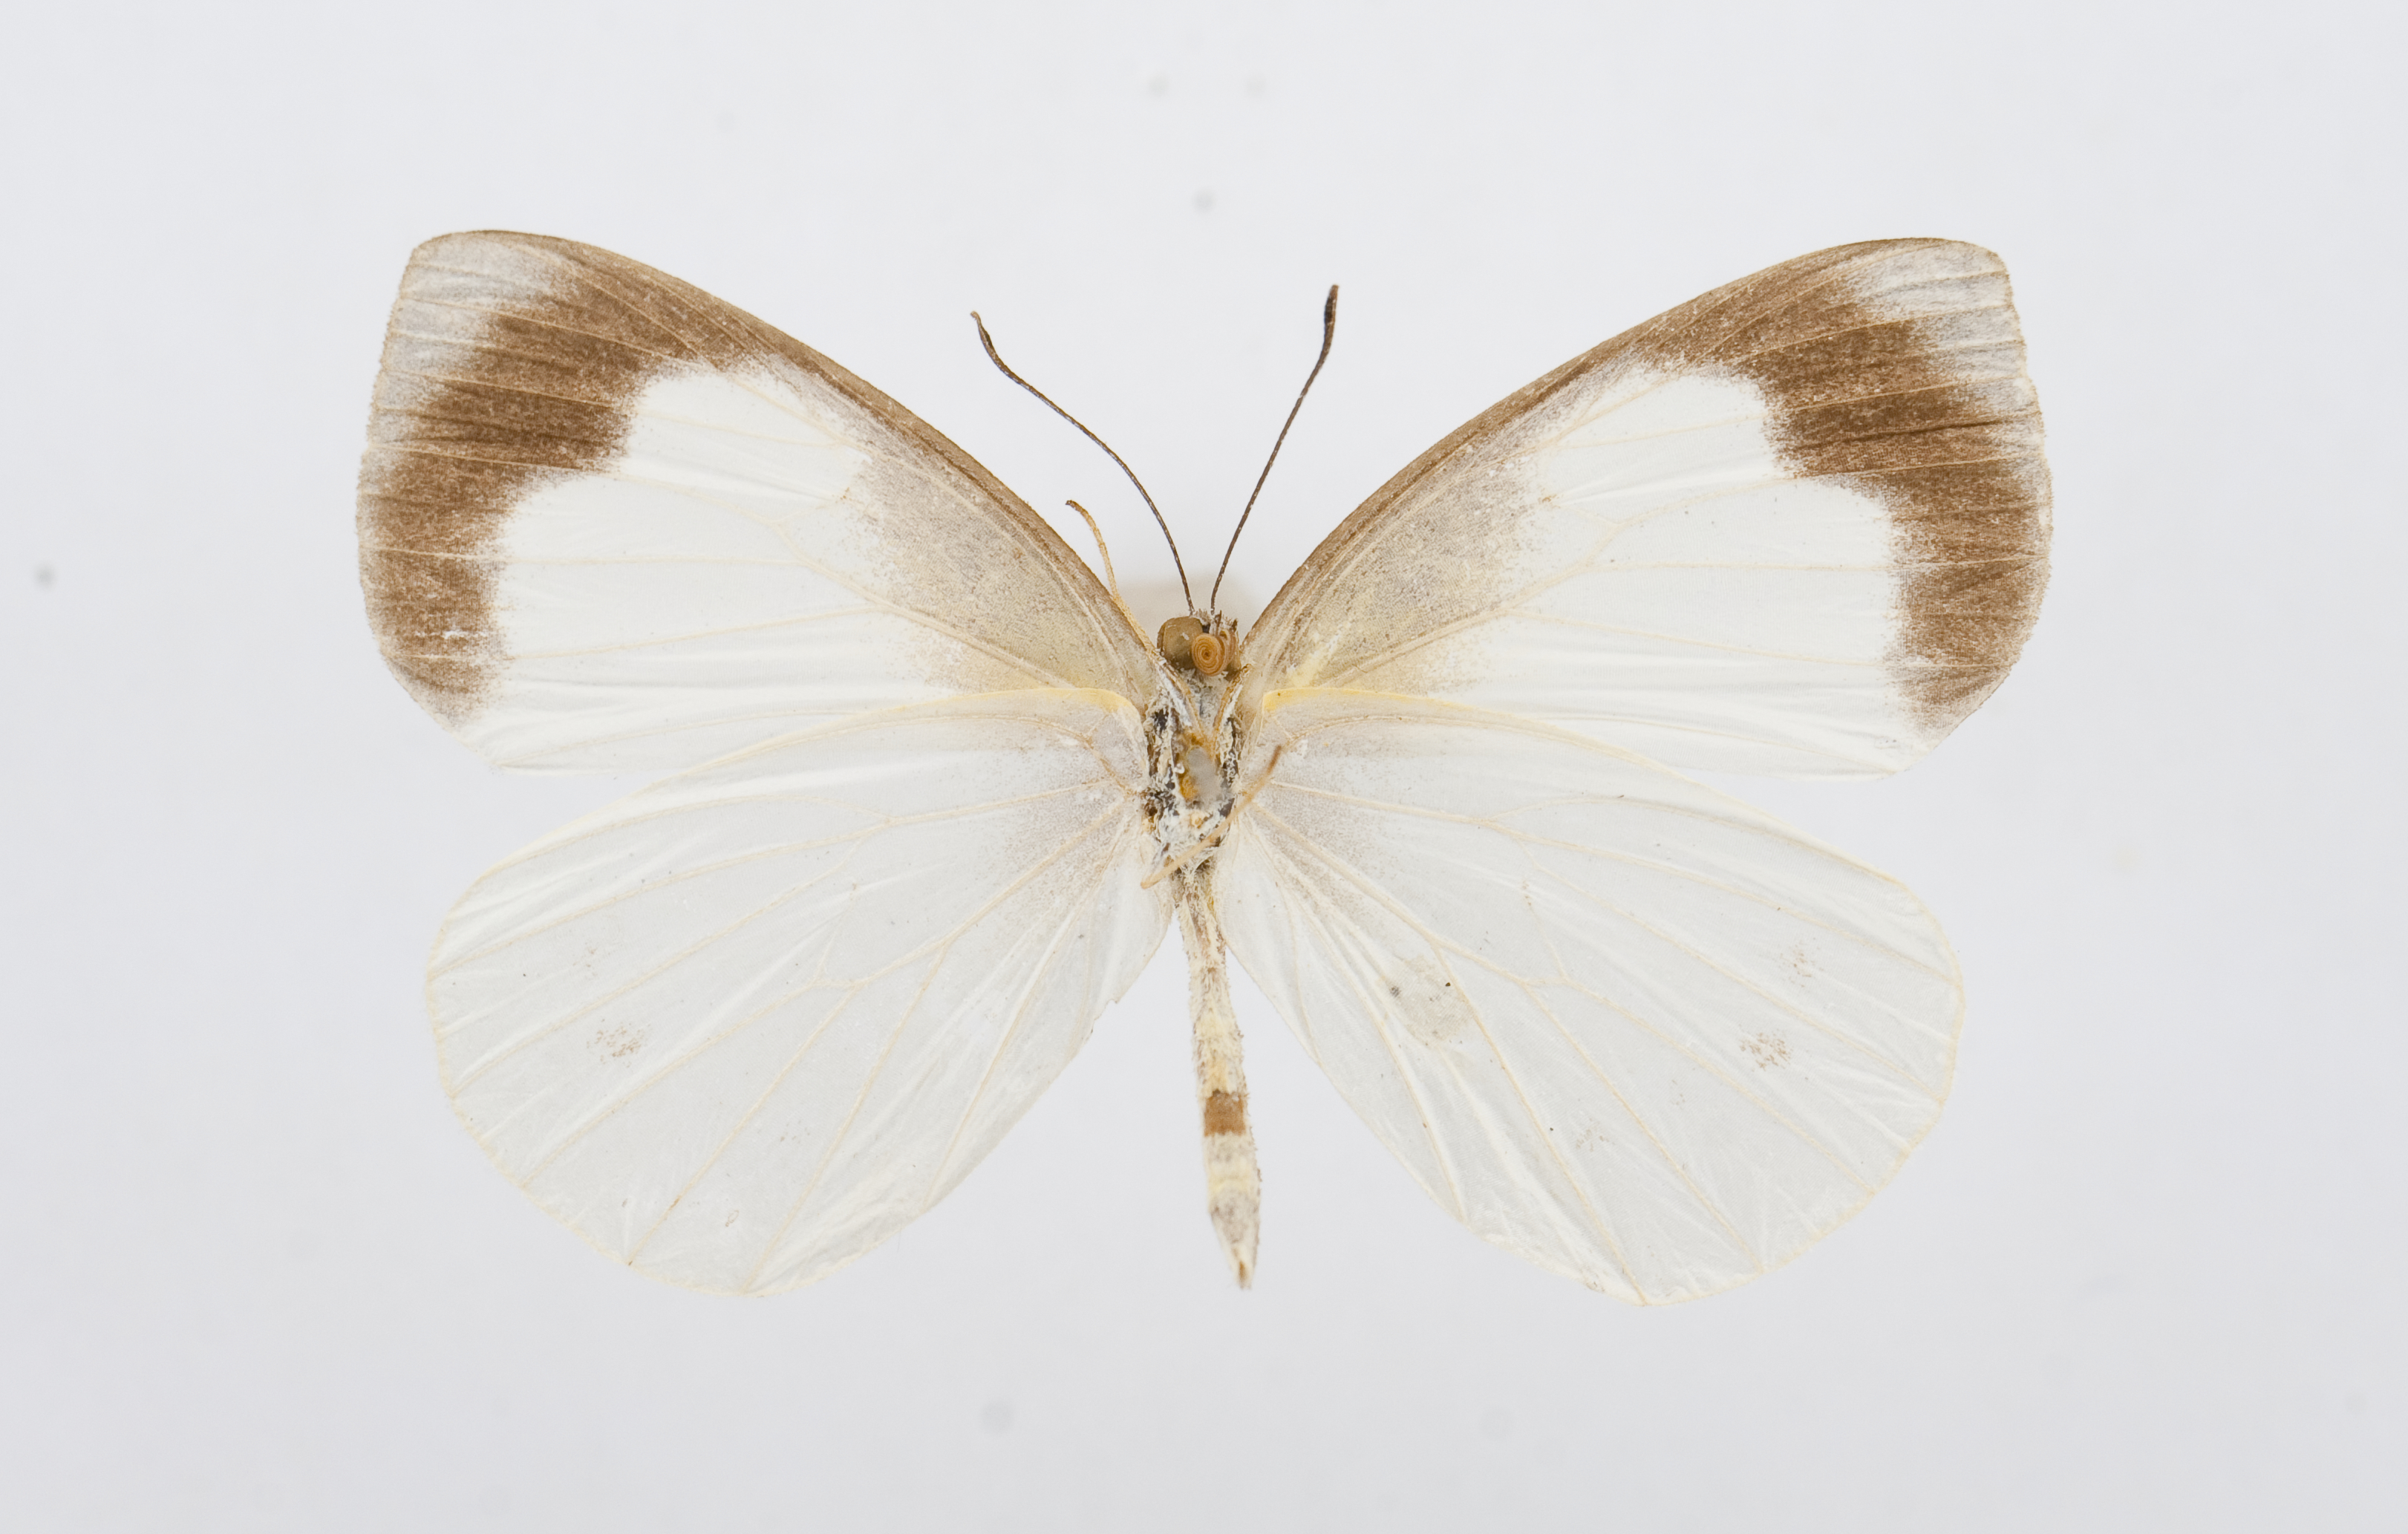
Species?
Elodina angulipennis
